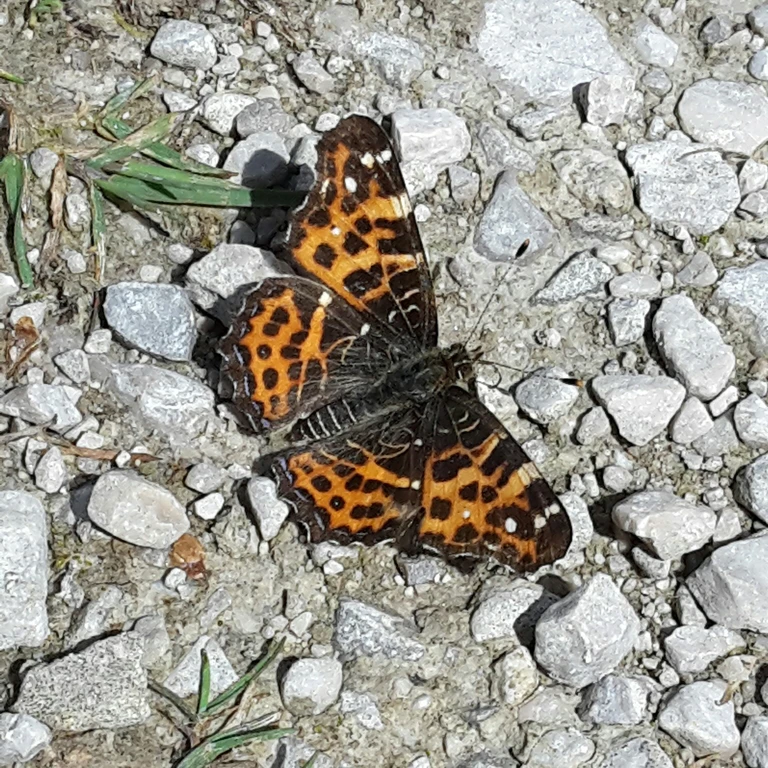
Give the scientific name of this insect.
Araschnia levana
